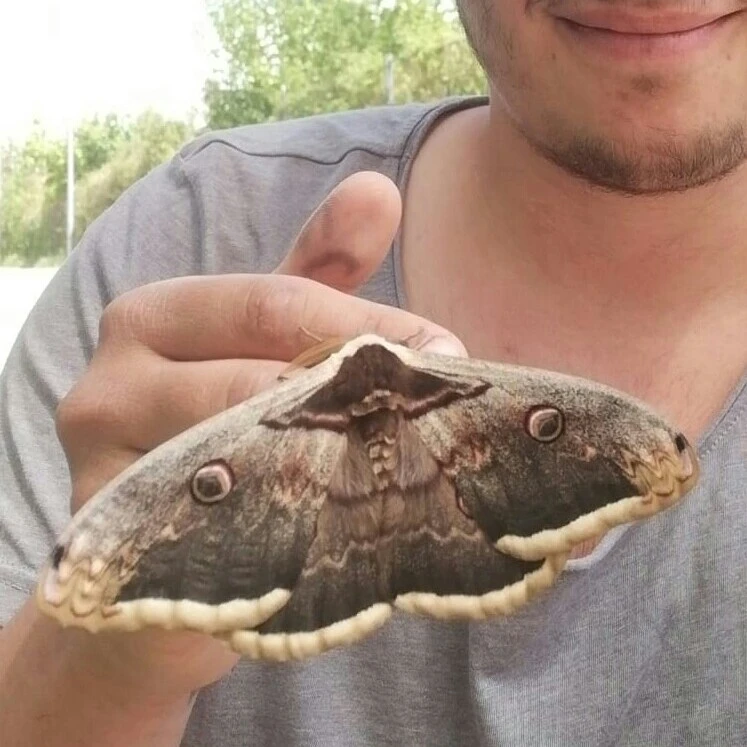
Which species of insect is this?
Saturnia pyri
